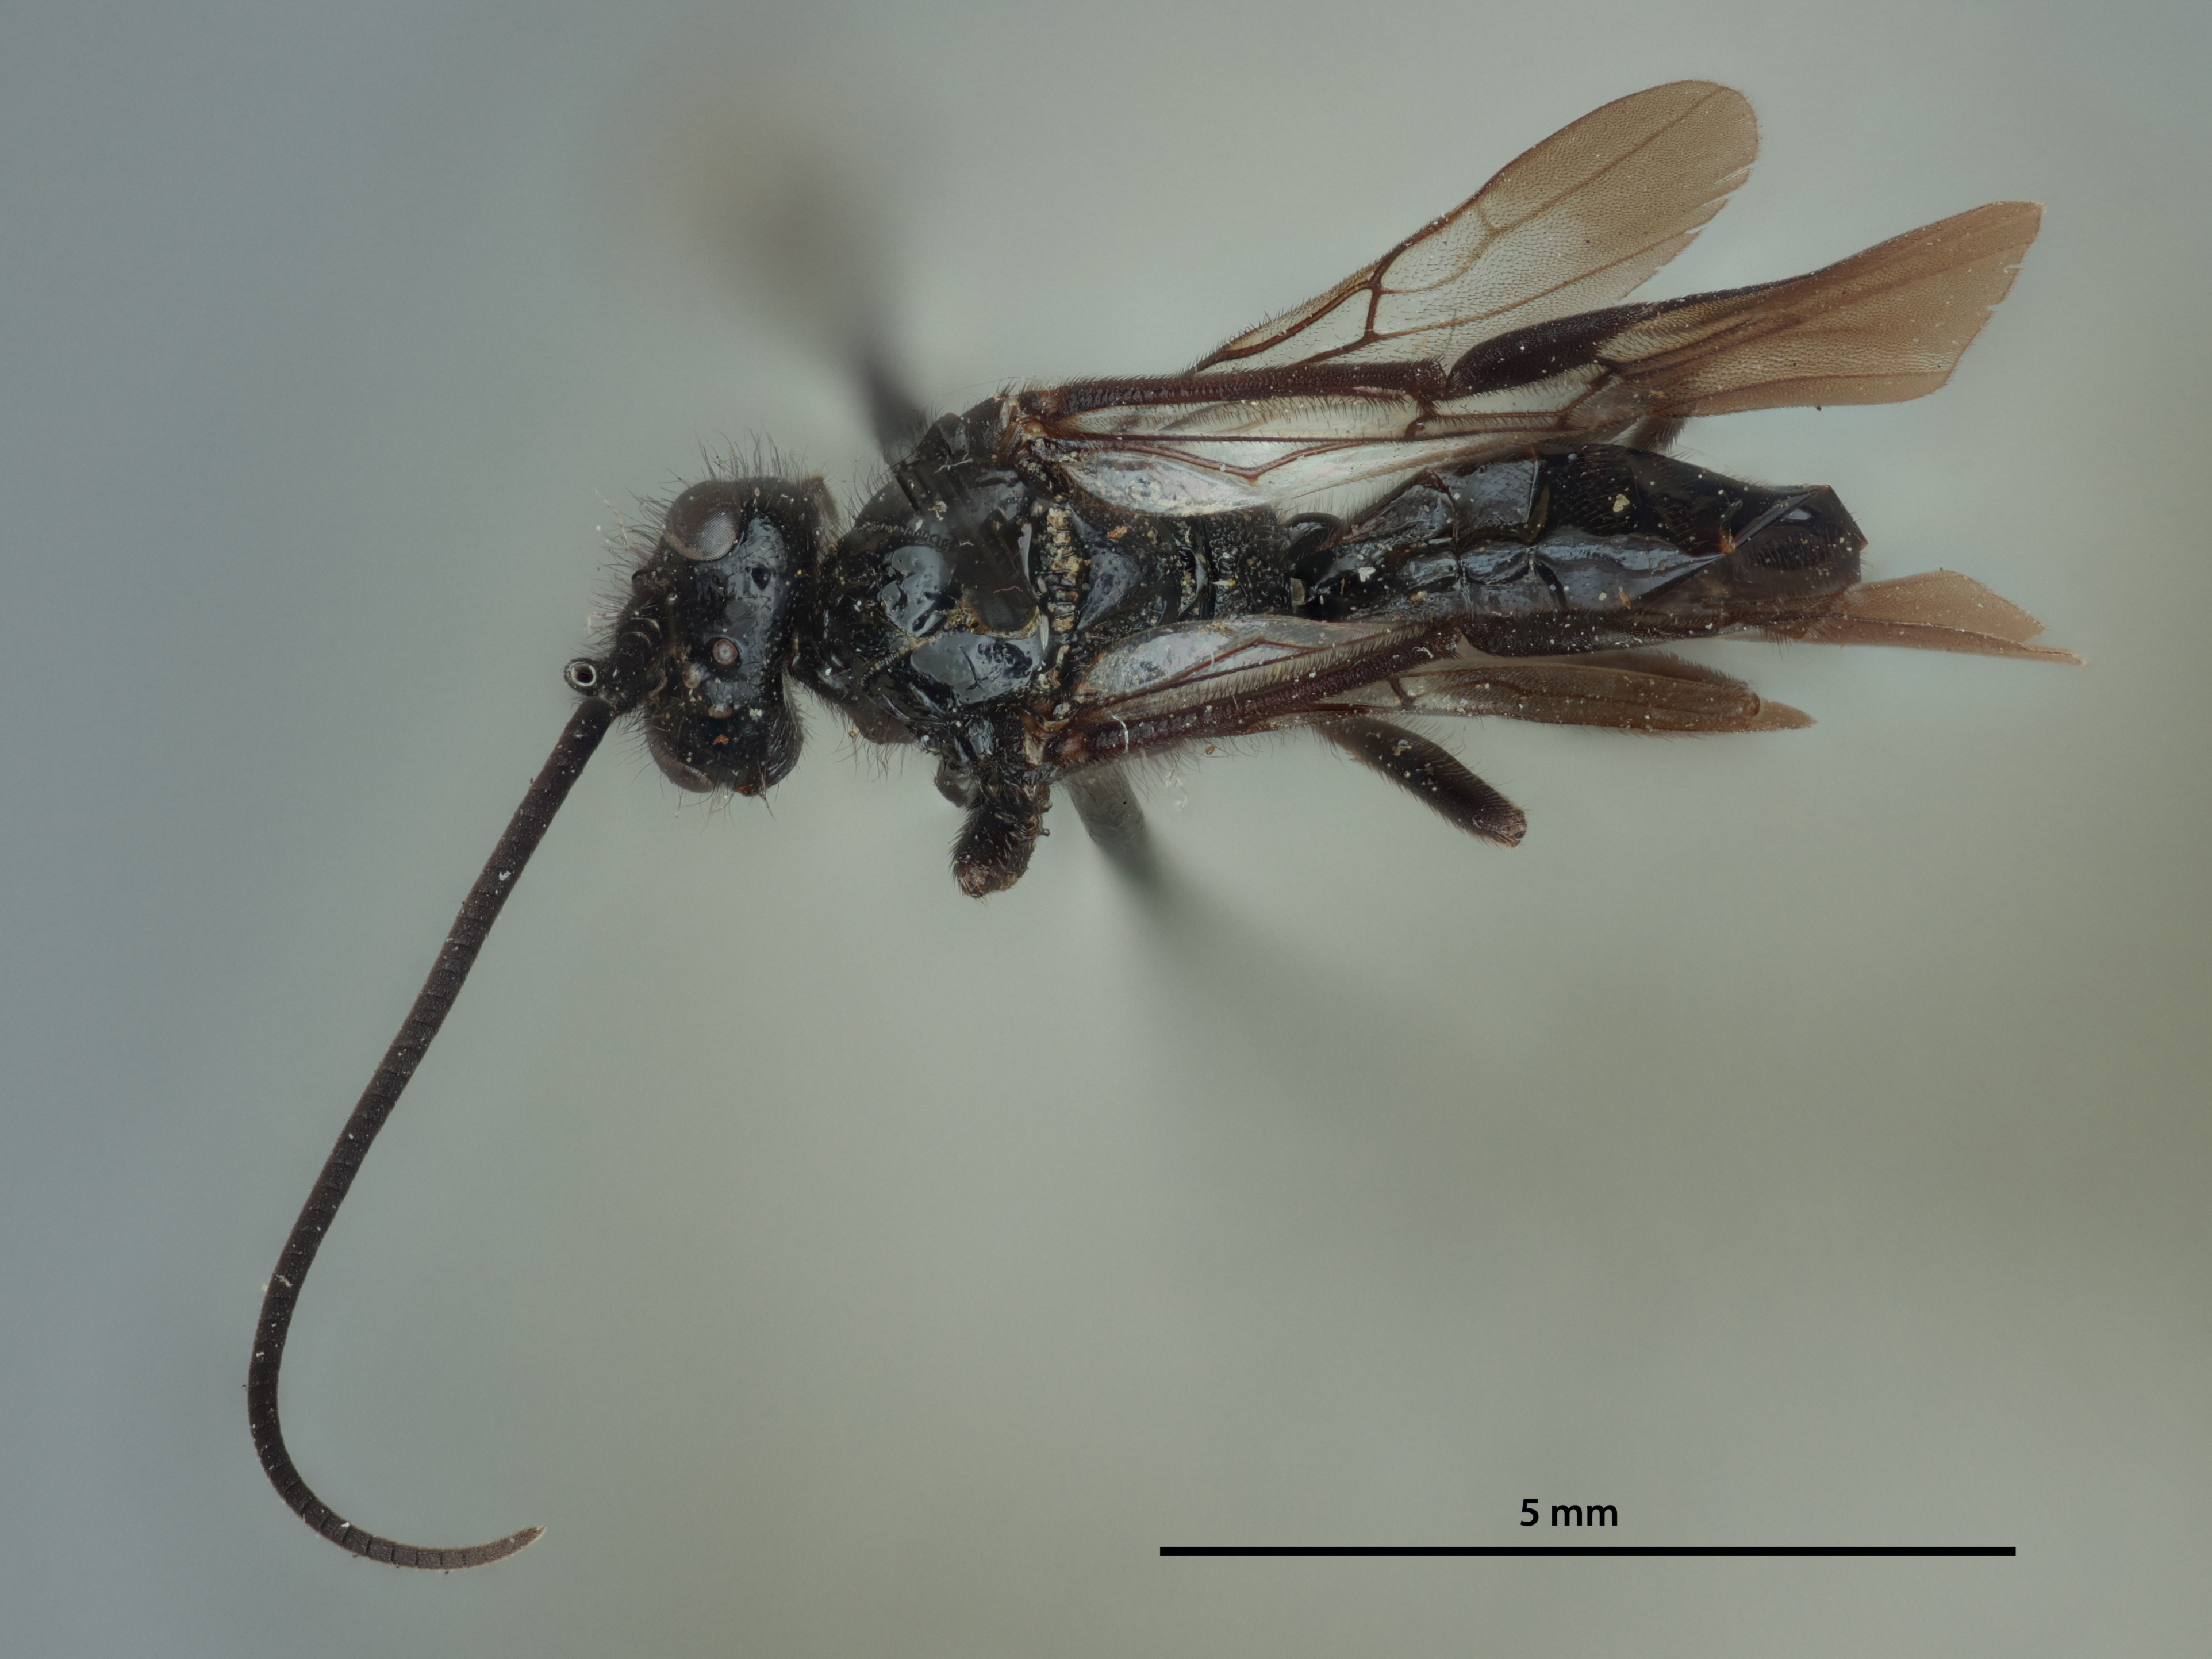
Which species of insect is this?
Cardiochiles nigricans
